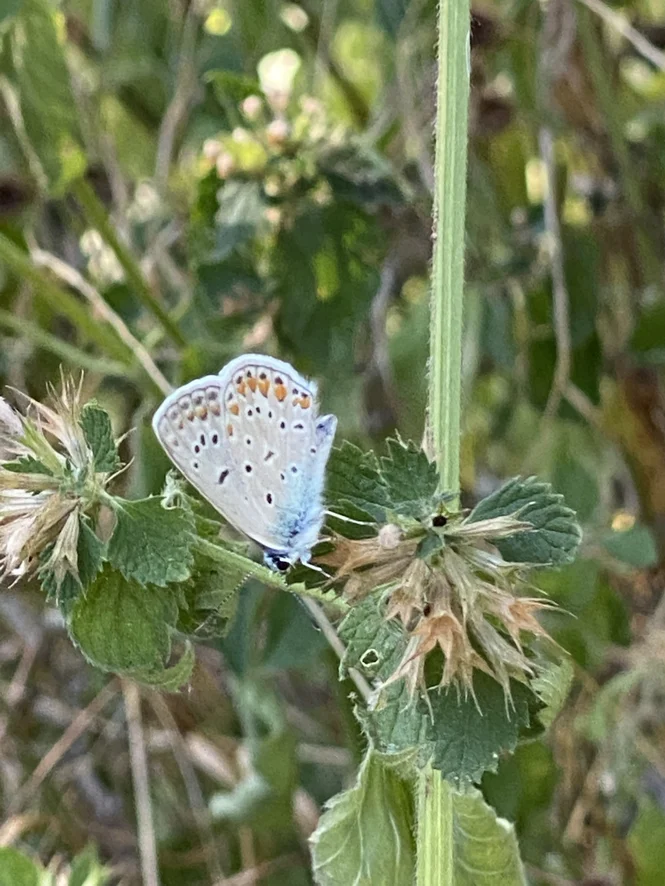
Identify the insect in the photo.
Polyommatus icarus
